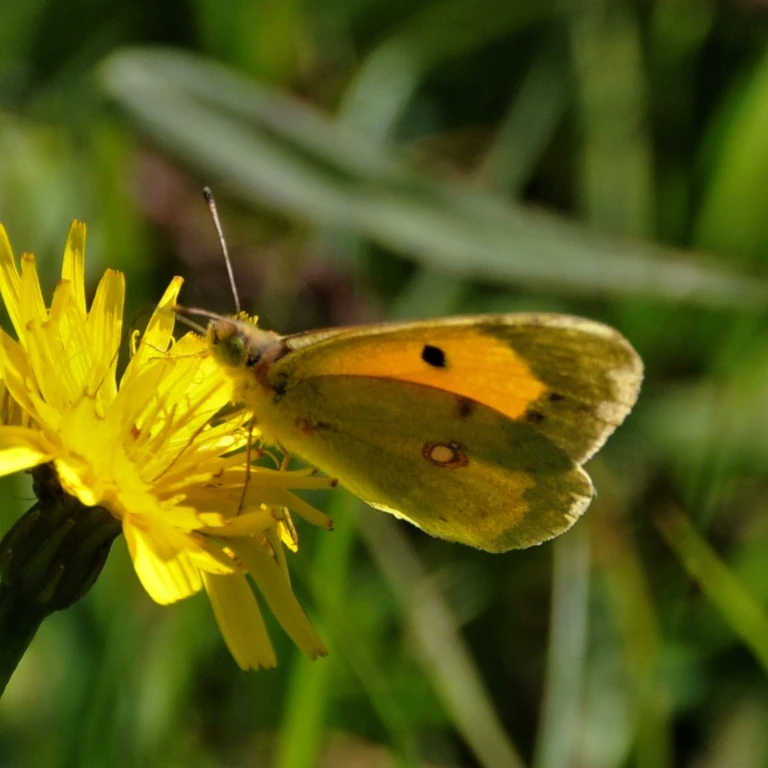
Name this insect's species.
Colias croceus
